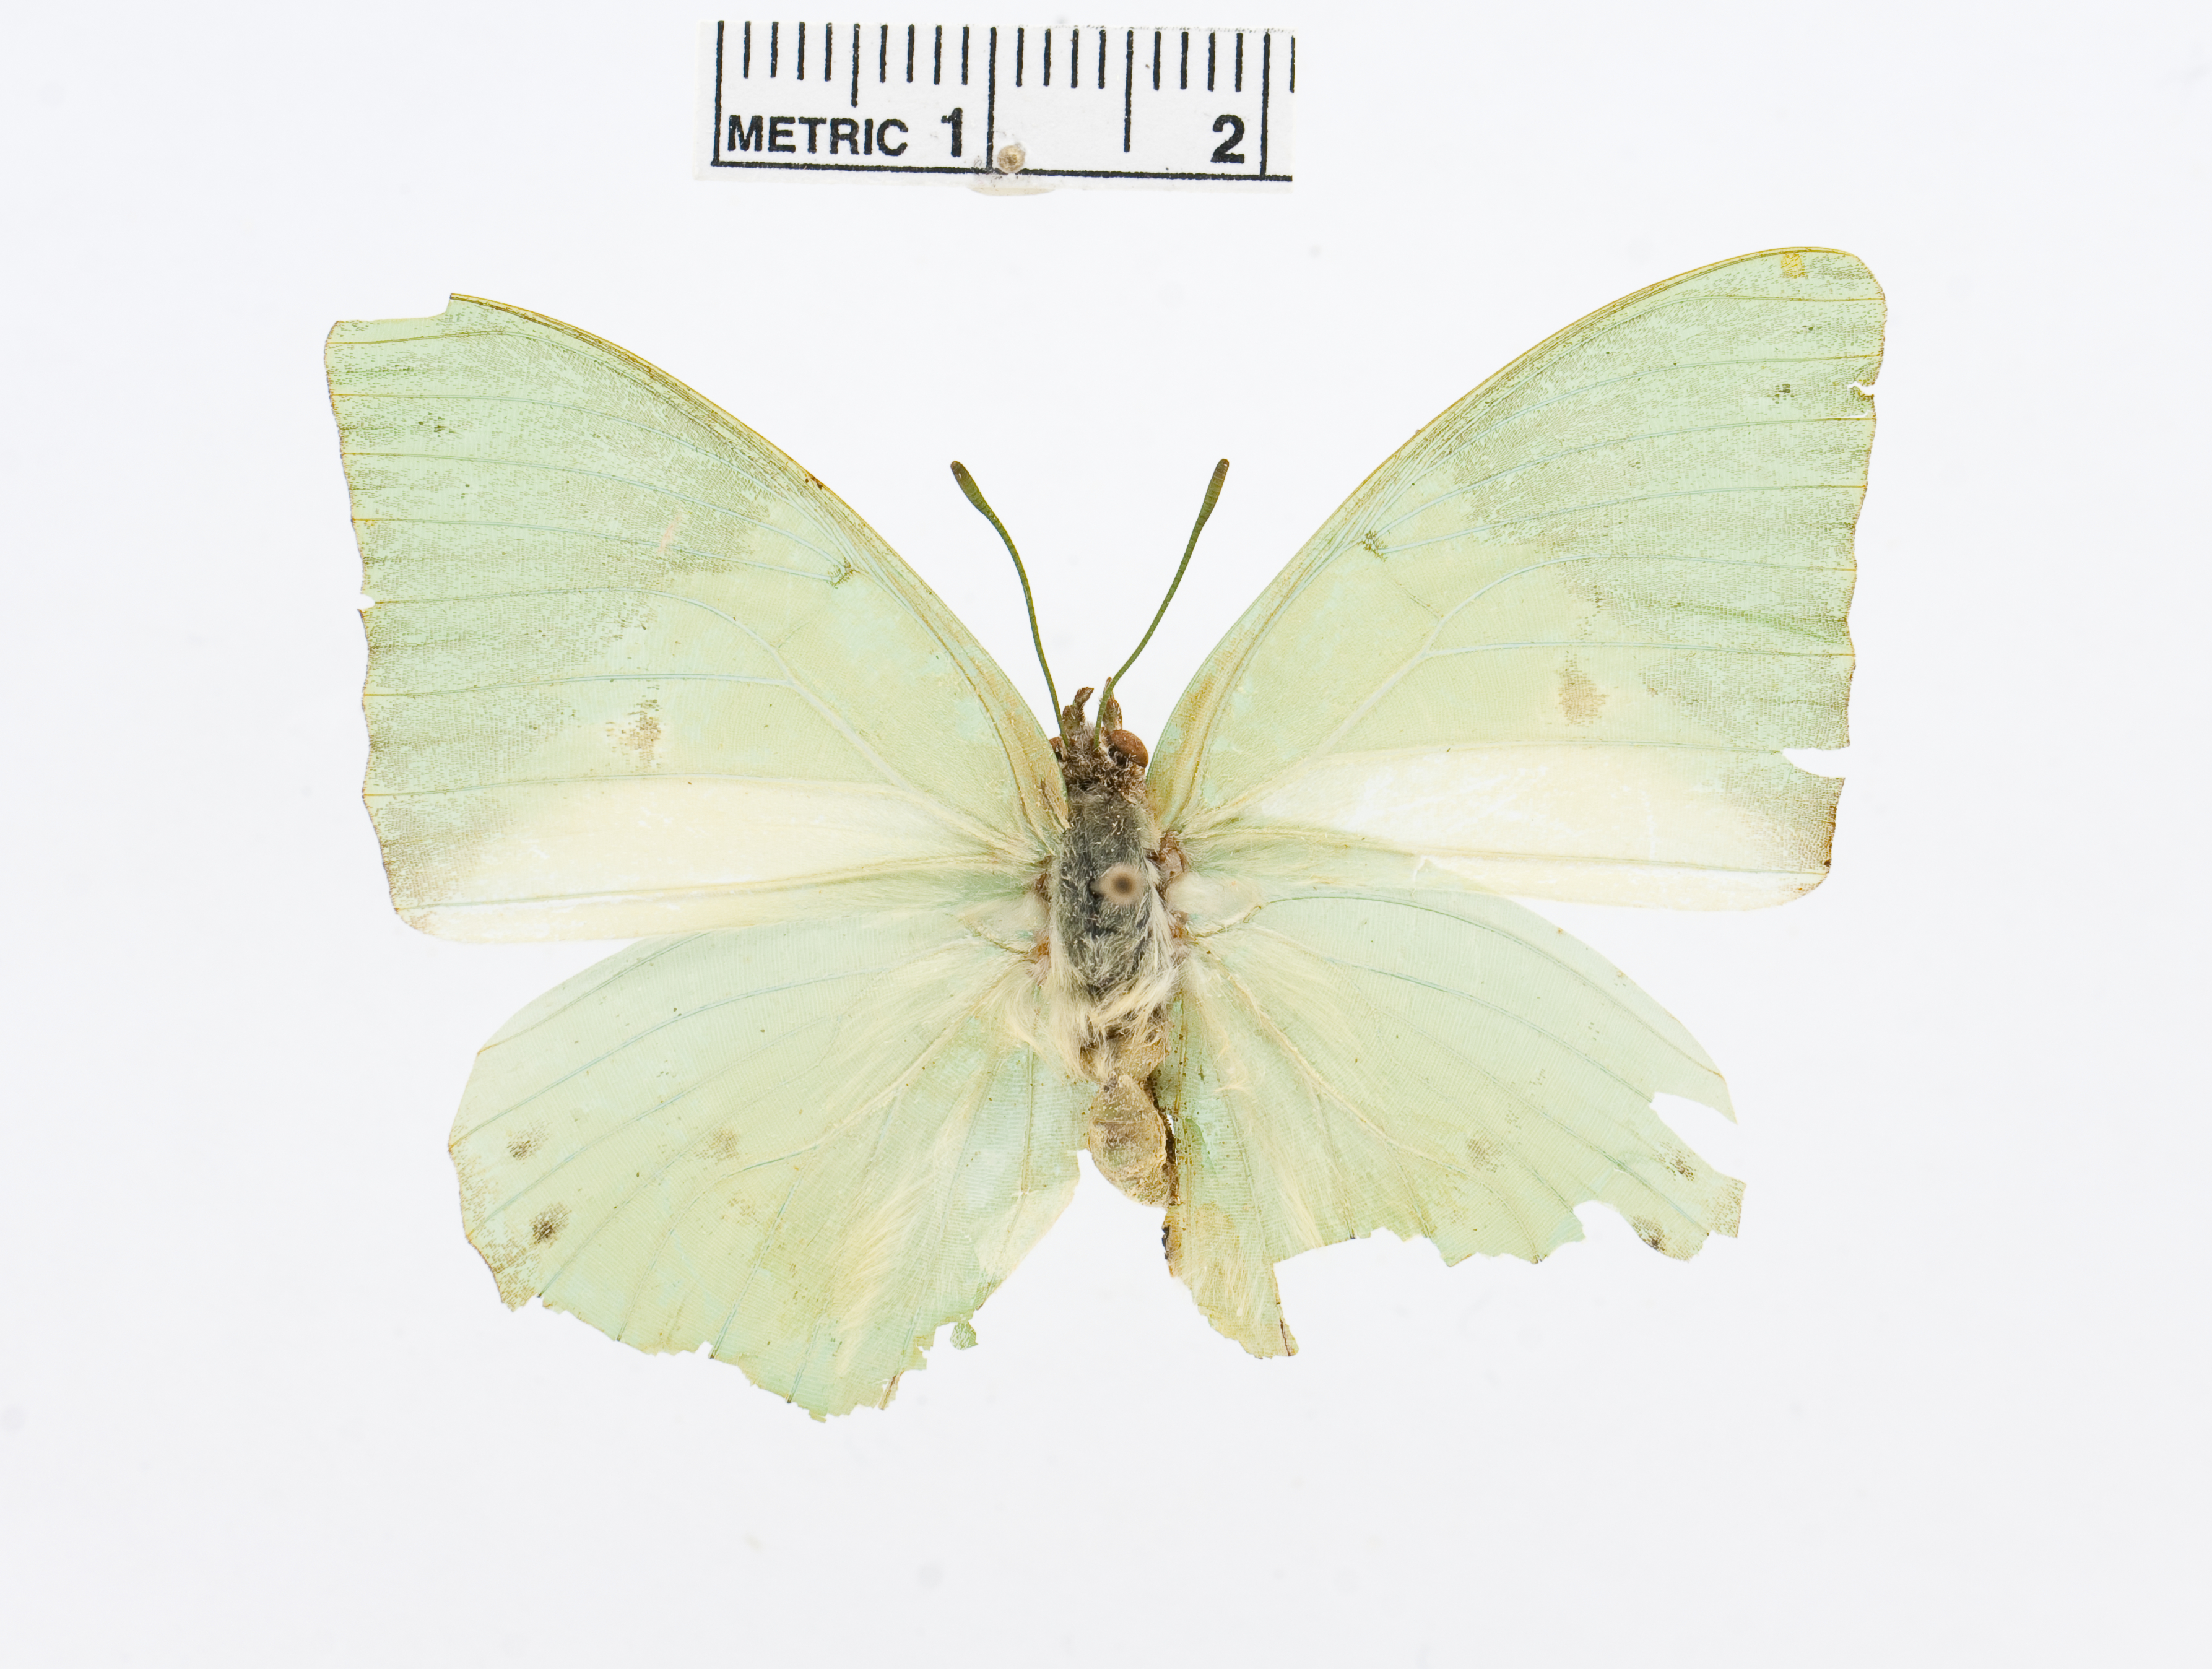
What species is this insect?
Charaxes eupale
